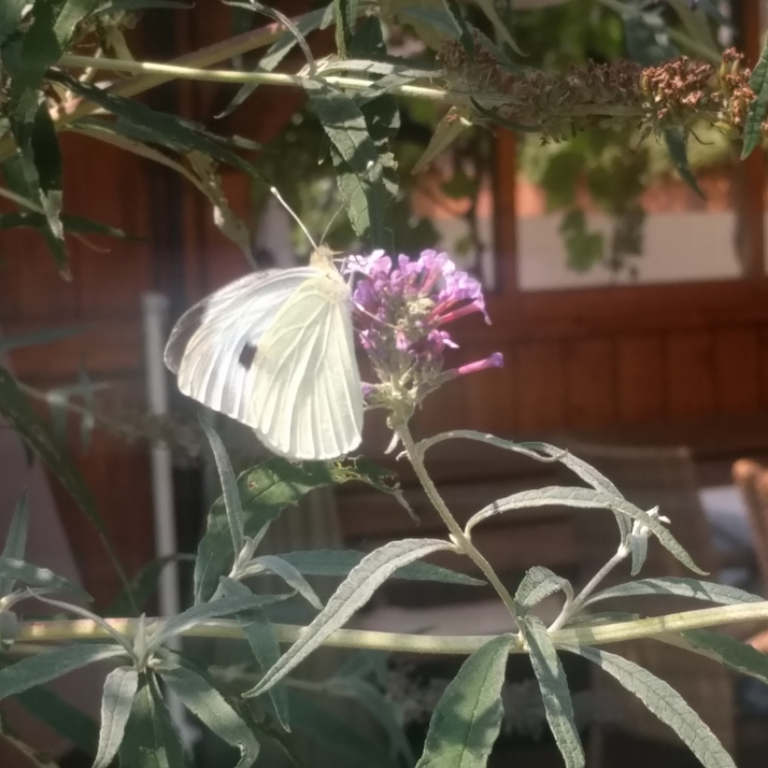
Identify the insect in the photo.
Pieris brassicae
